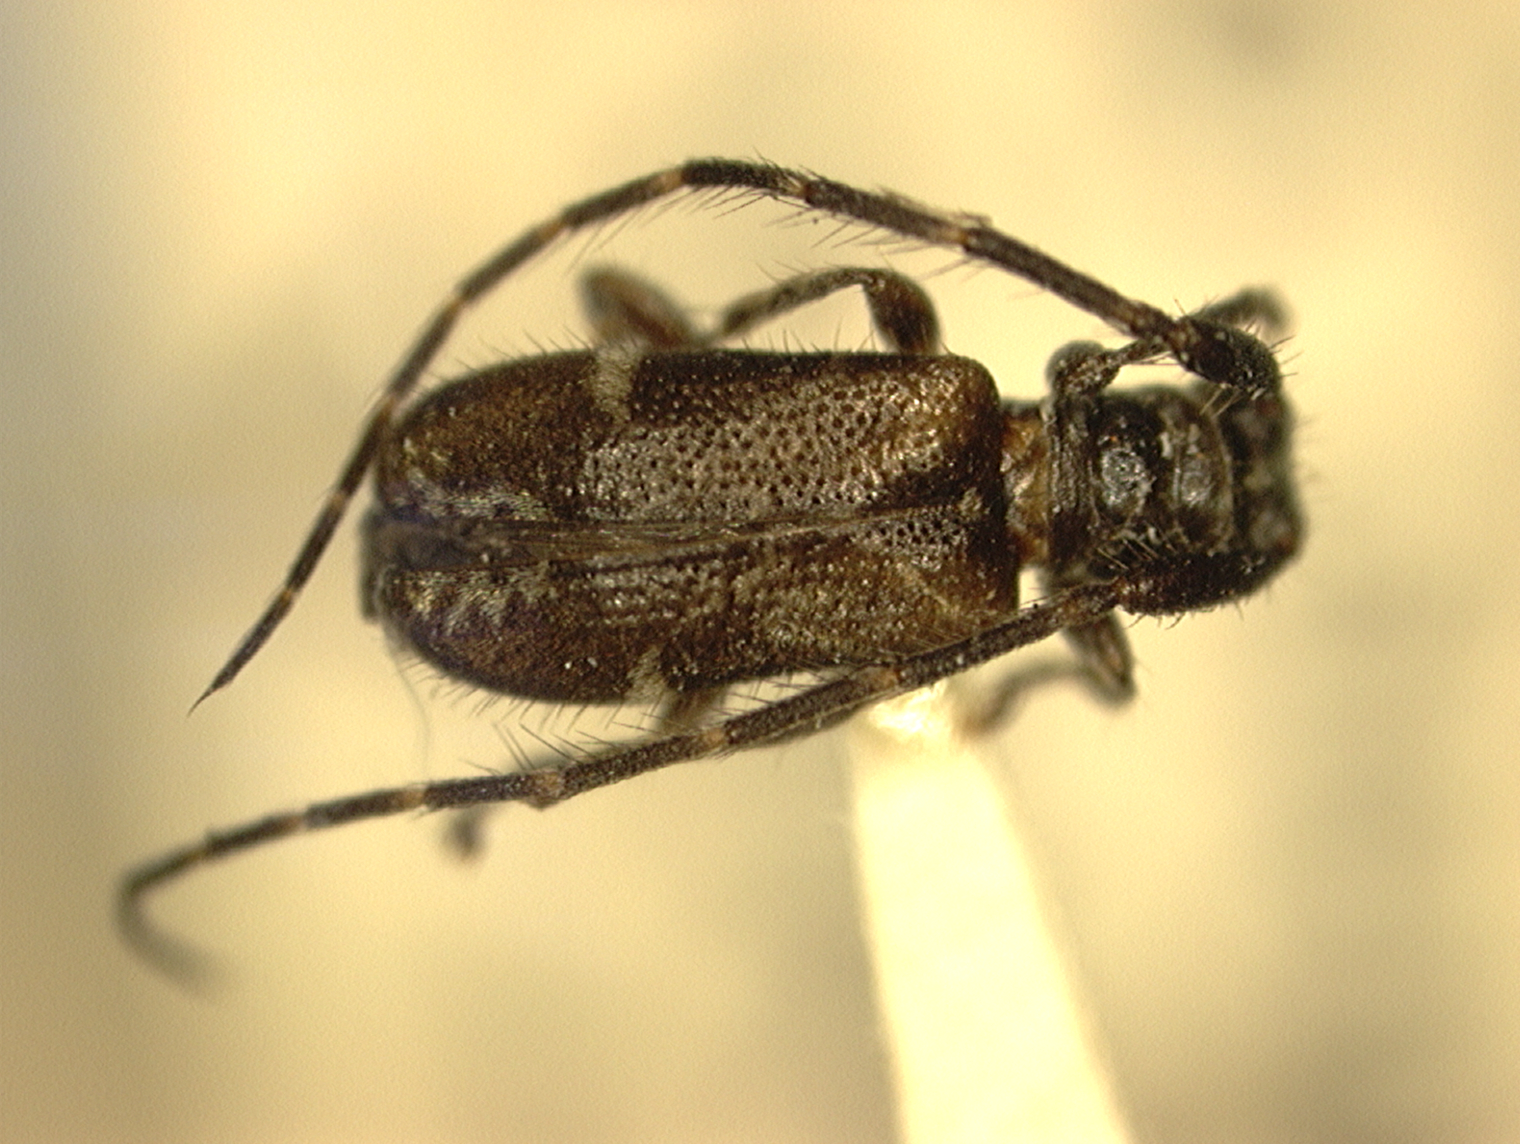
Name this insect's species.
Enispia fasciata
